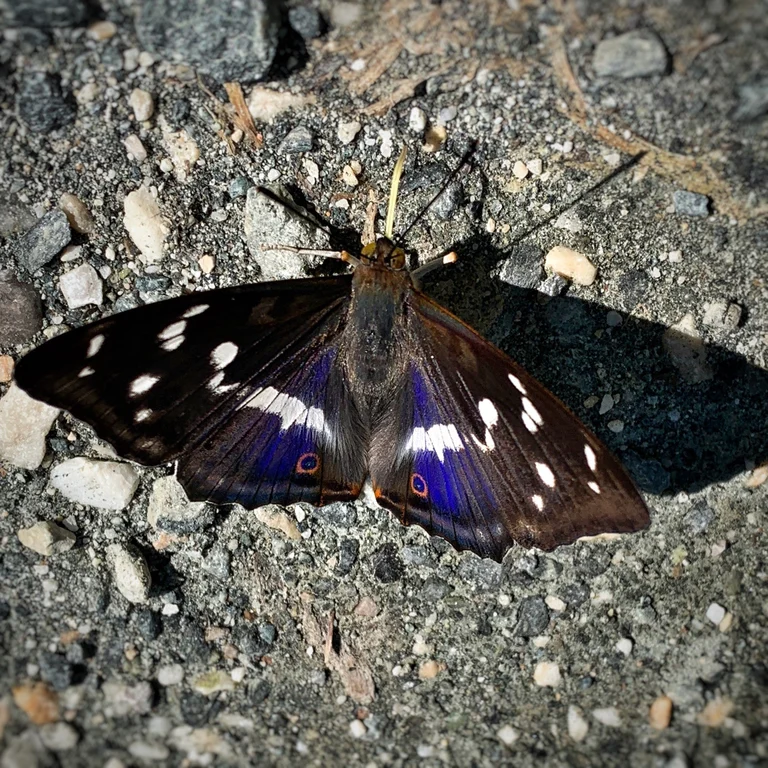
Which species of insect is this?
Apatura iris
